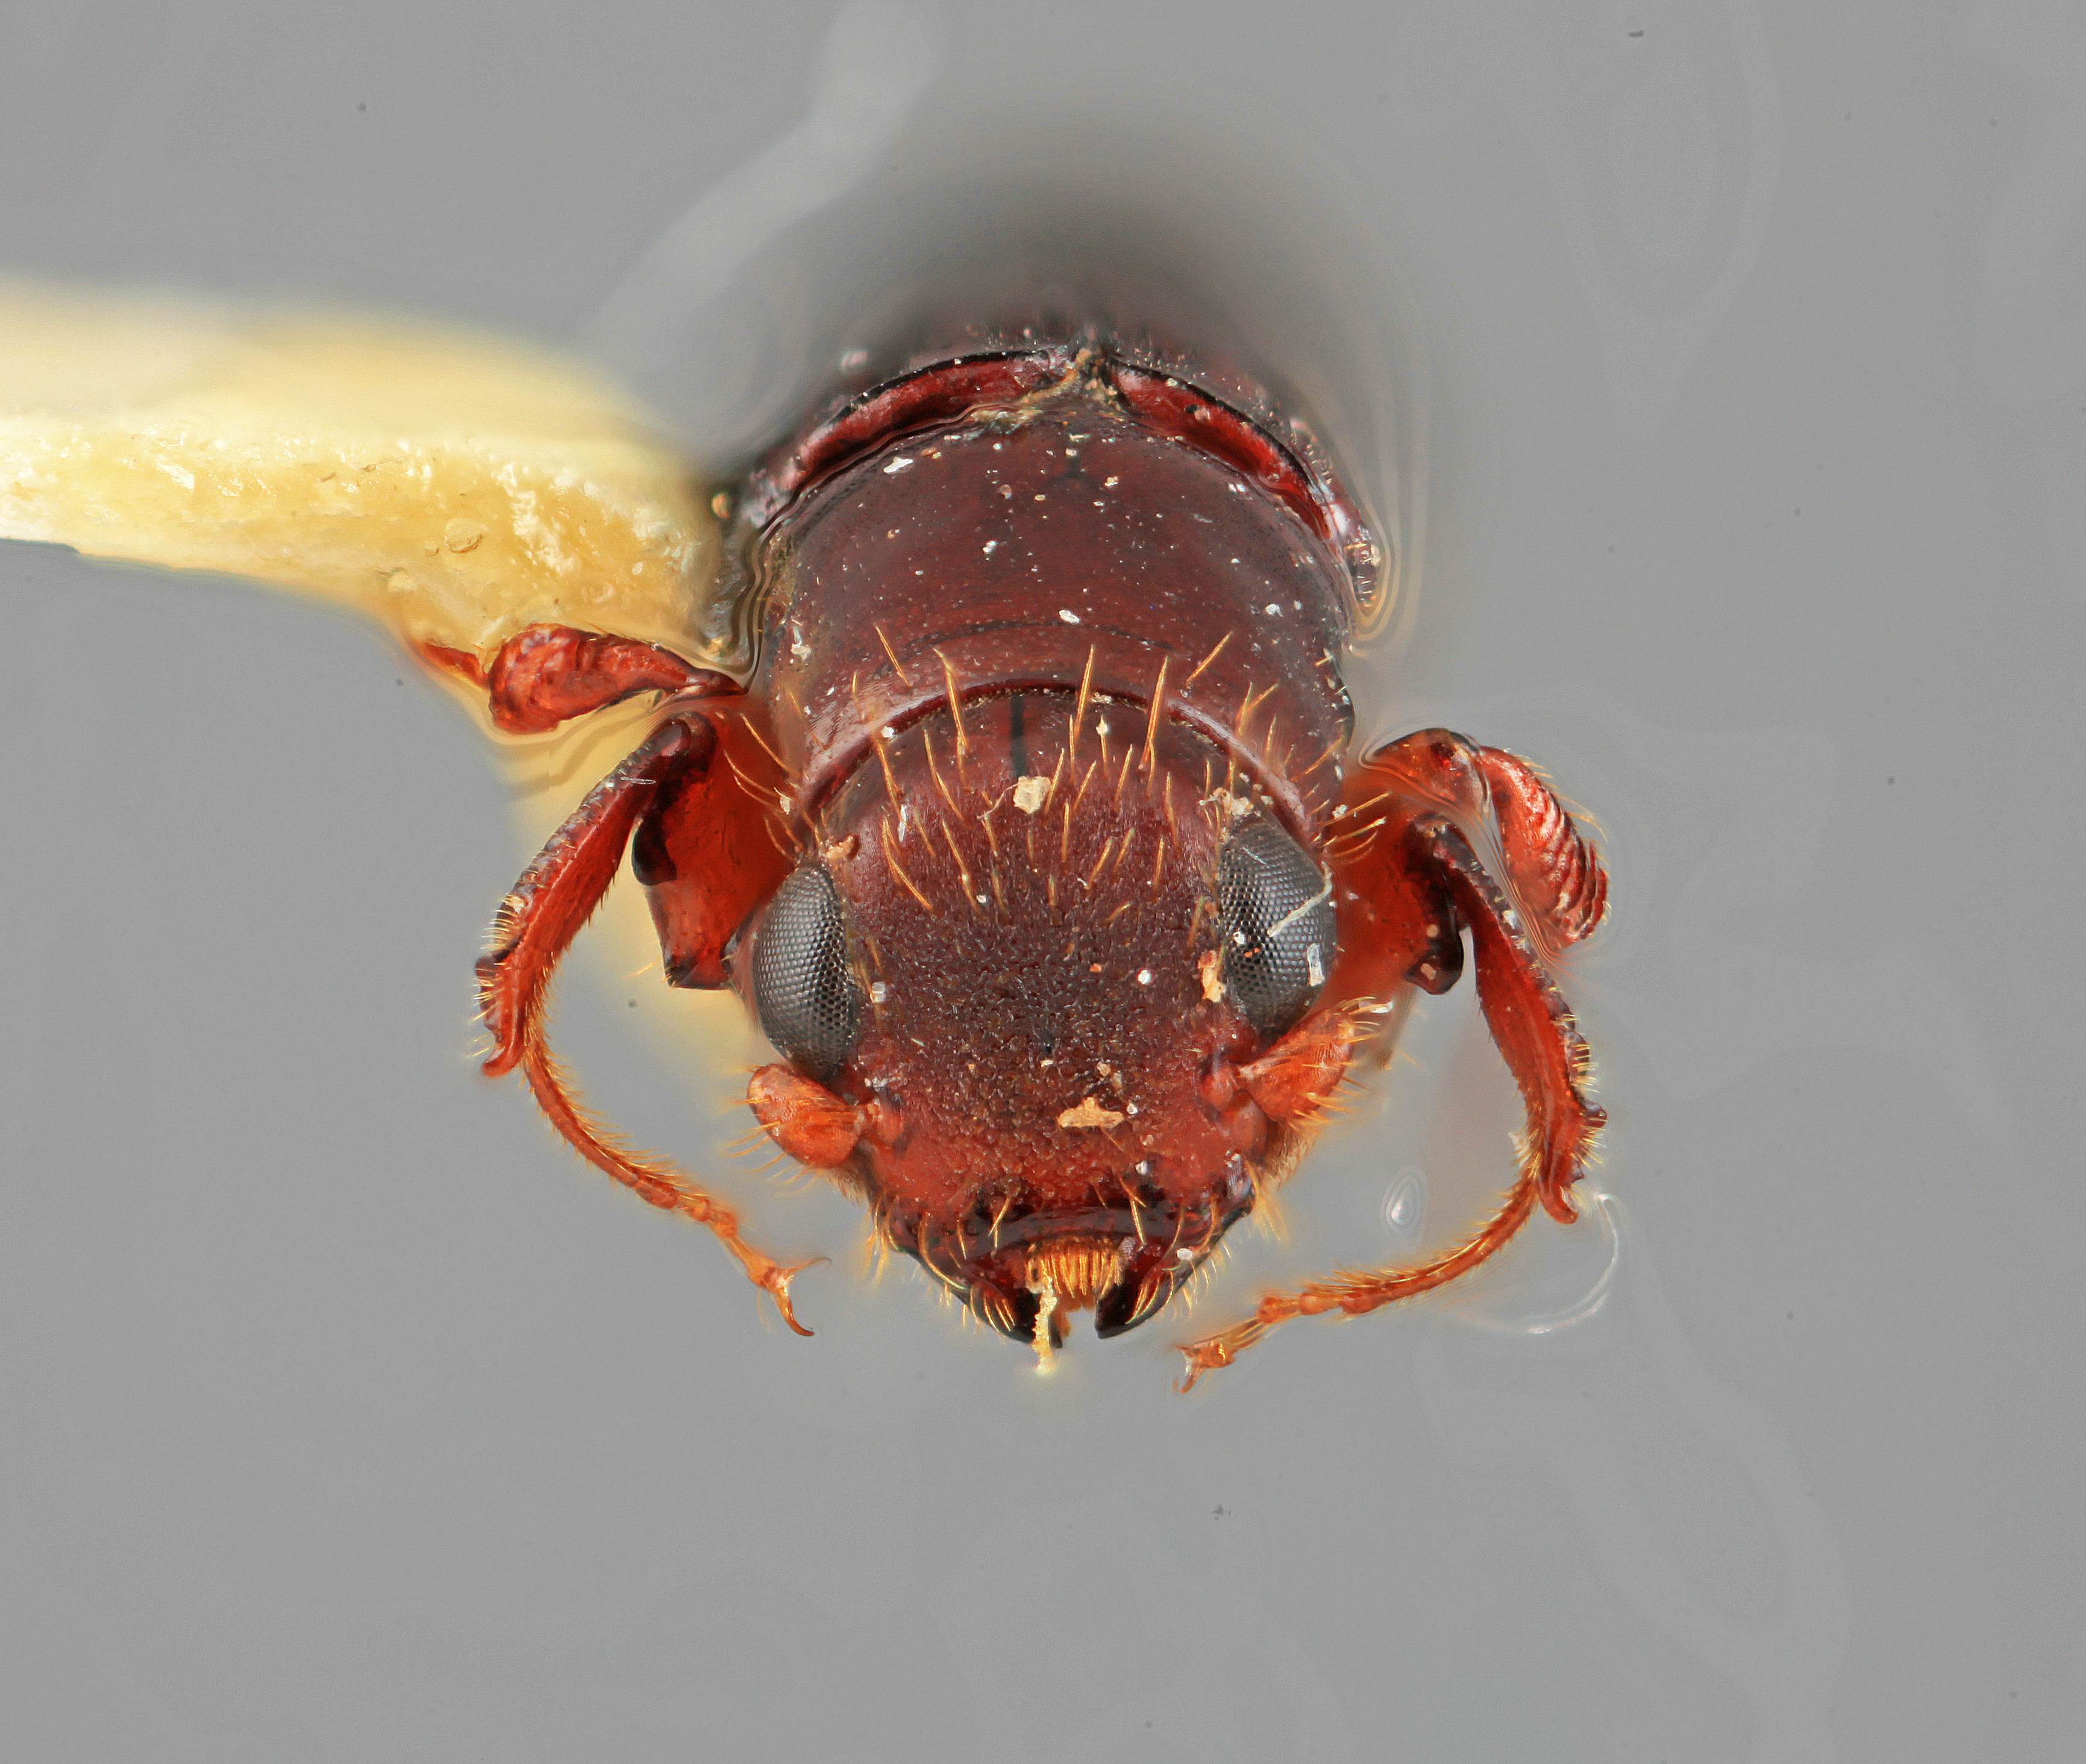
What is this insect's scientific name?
Platypus longior
